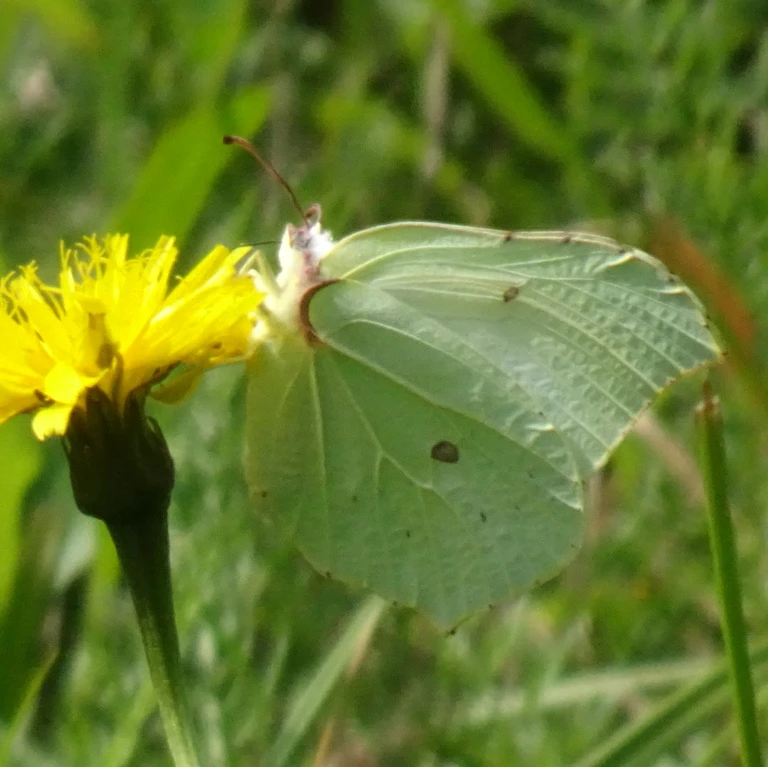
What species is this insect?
Gonepteryx rhamni
